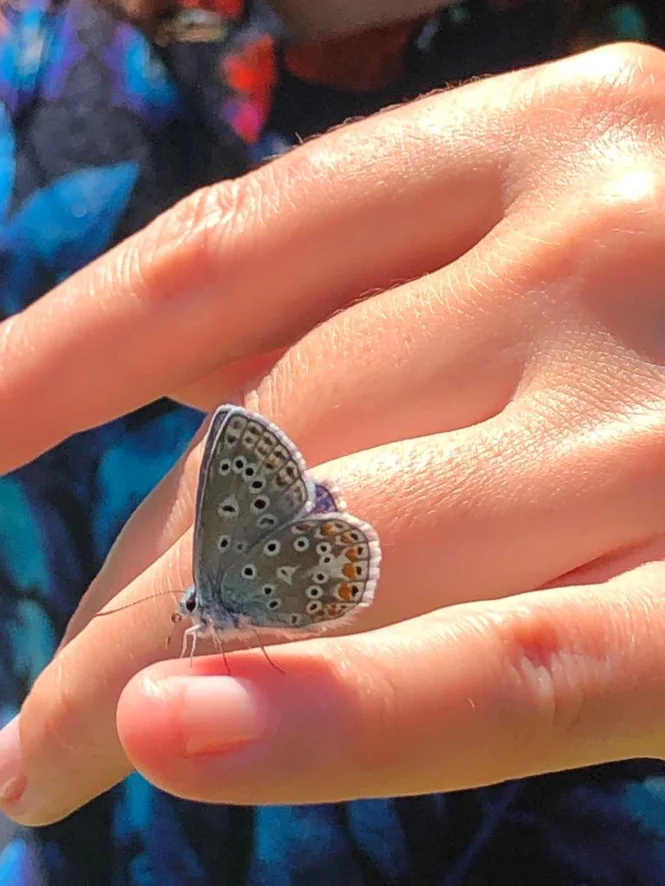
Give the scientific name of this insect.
Polyommatus icarus
